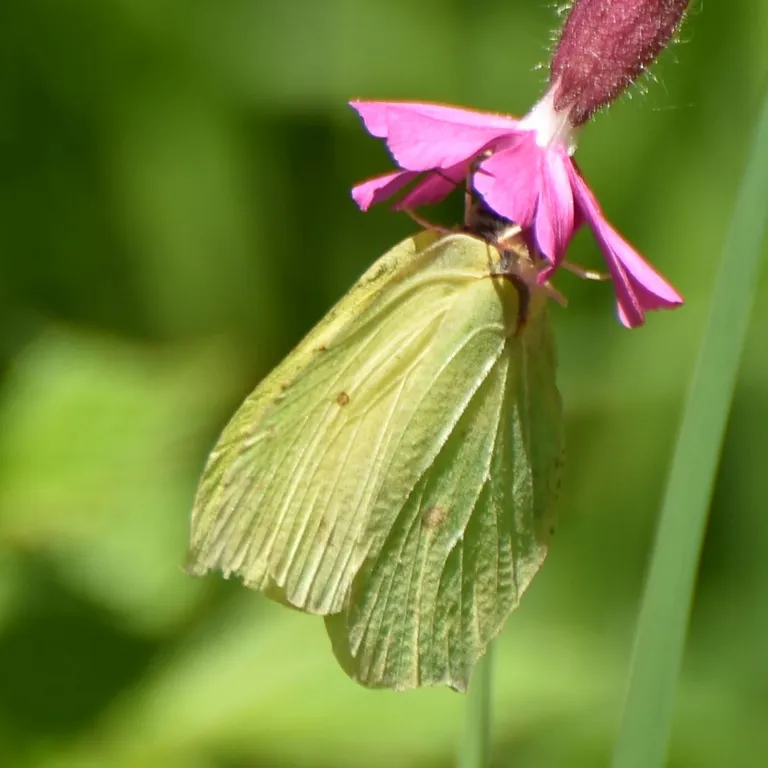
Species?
Gonepteryx rhamni
